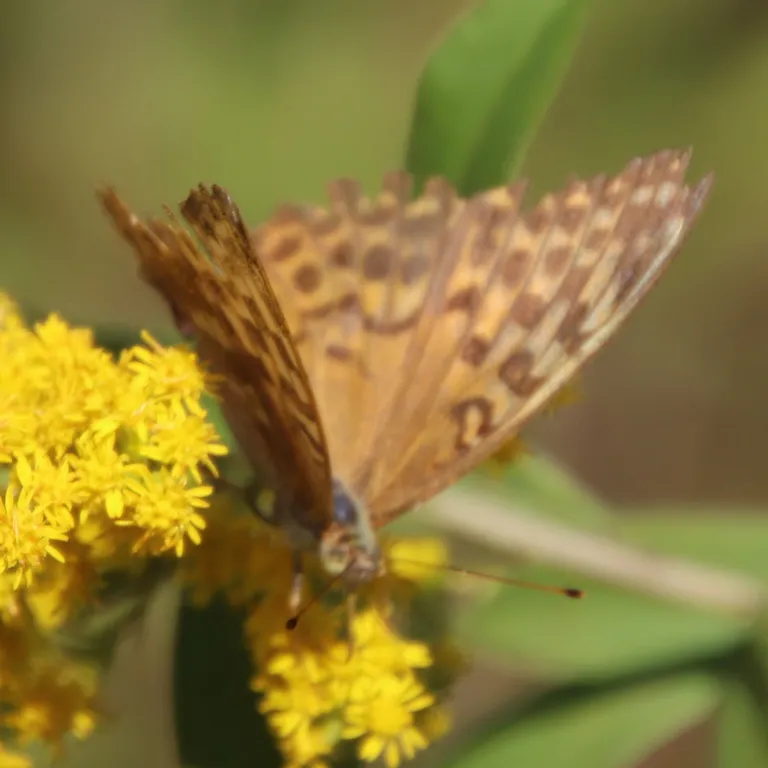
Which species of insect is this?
Argynnis paphia
